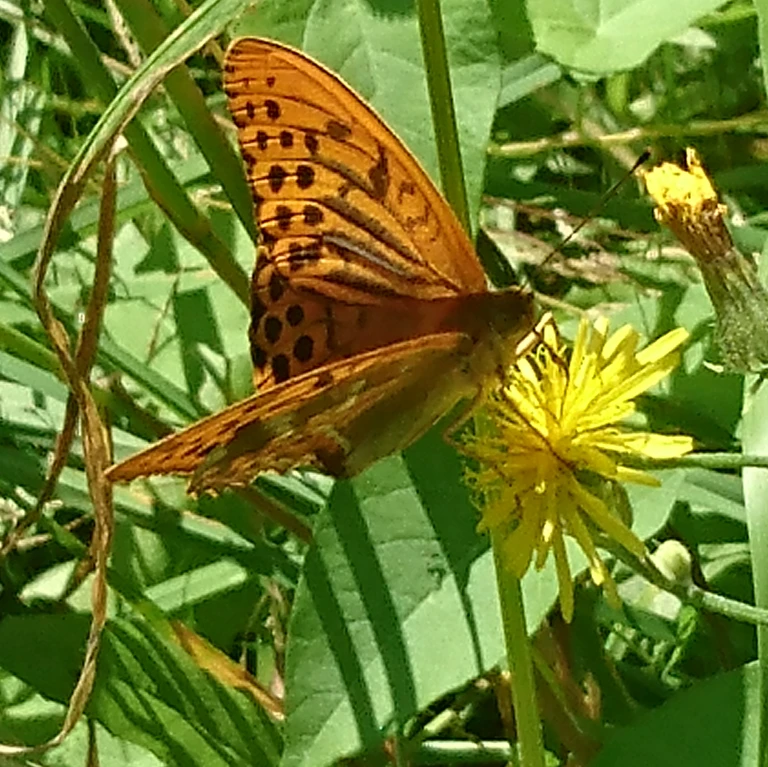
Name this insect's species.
Argynnis paphia
